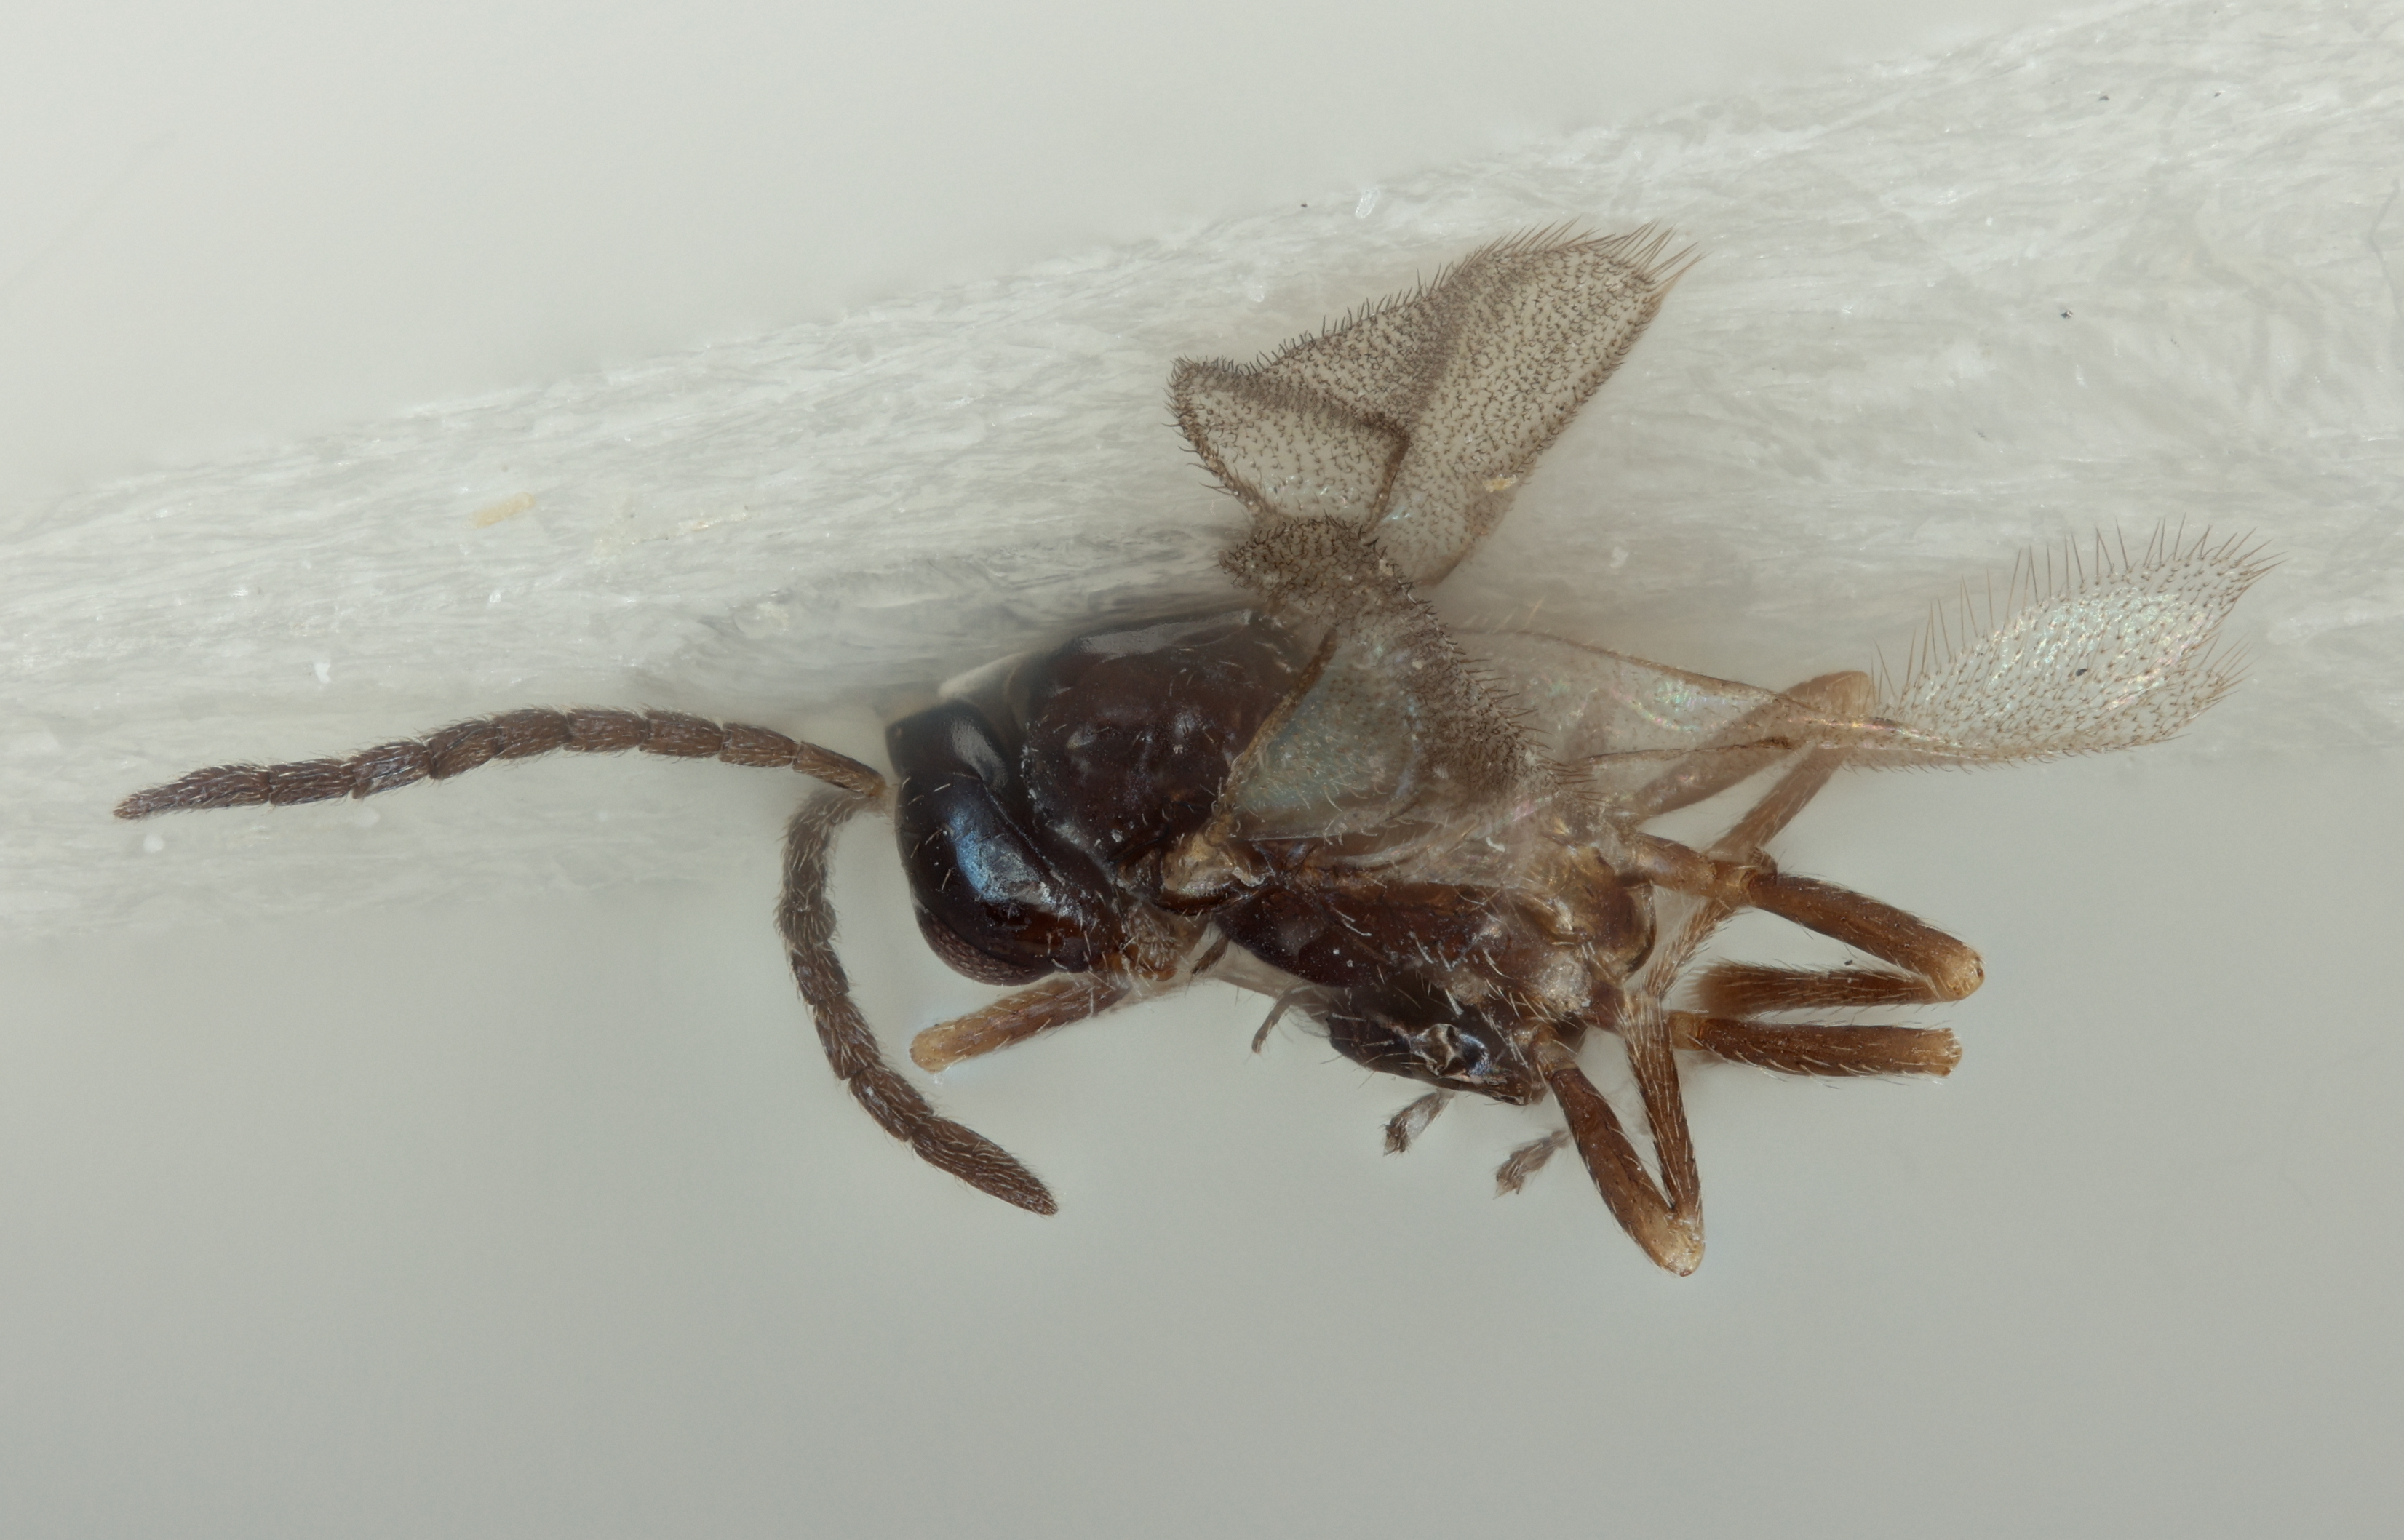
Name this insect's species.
Binodoxys kelloggensis
